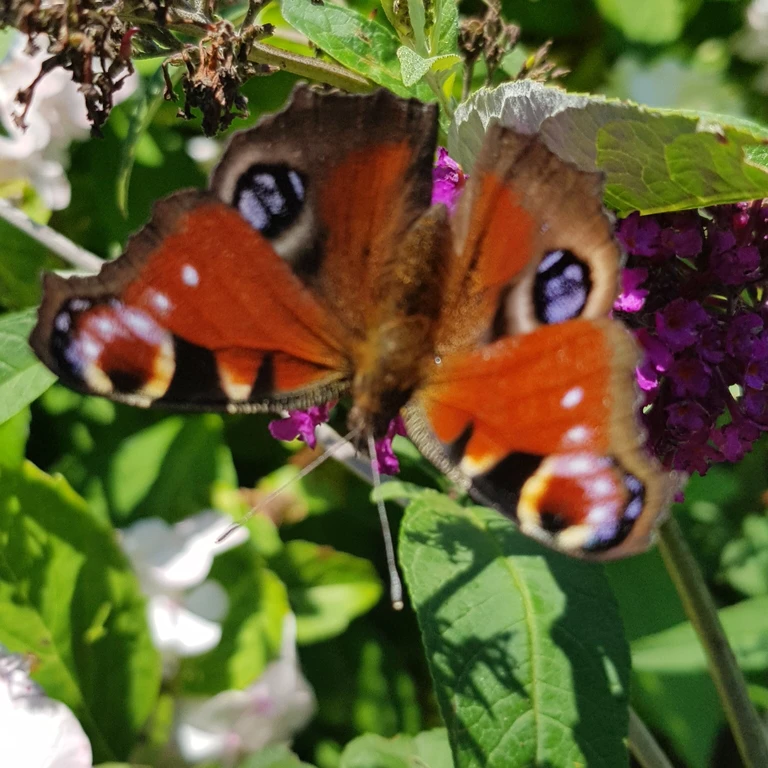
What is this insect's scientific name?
Aglais io
